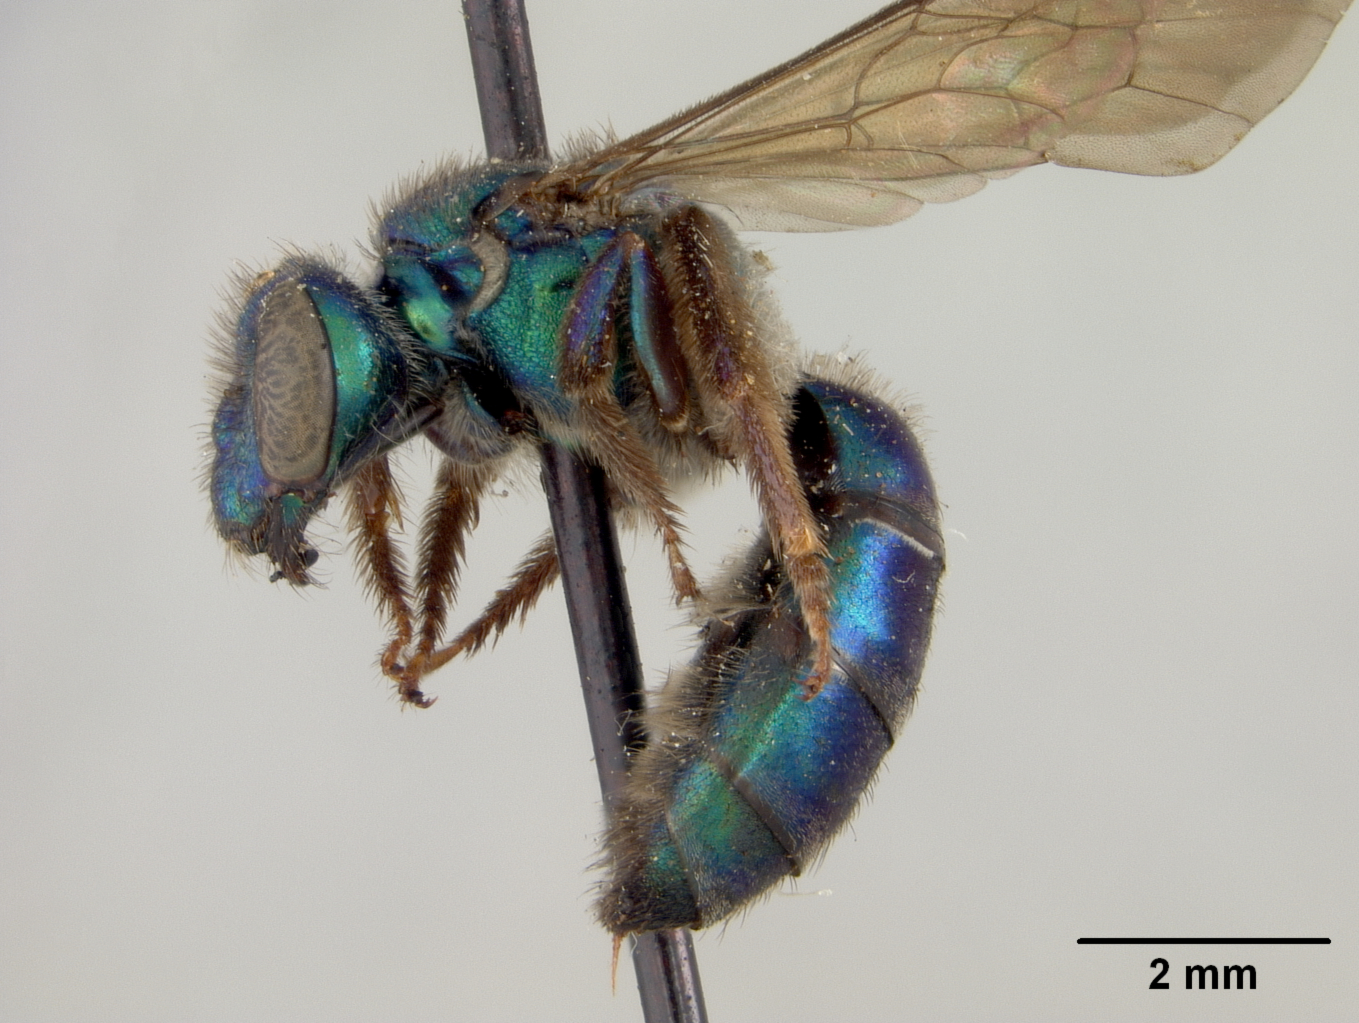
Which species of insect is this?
Augochlora piscatoria
